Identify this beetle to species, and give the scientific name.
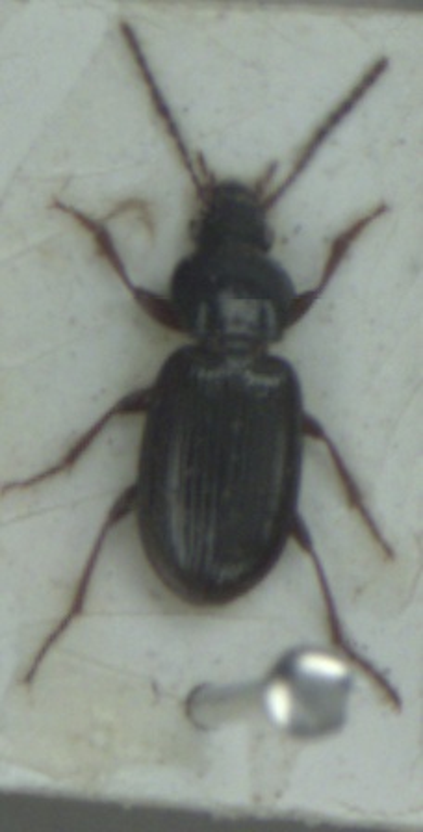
Pterostichus strenuus
